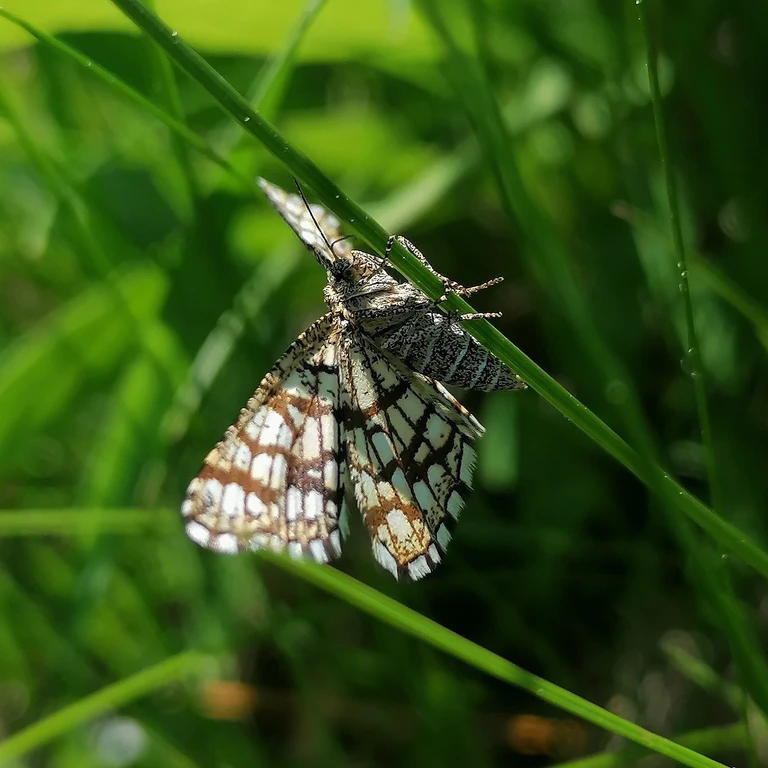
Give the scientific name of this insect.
Chiasmia clathrata
